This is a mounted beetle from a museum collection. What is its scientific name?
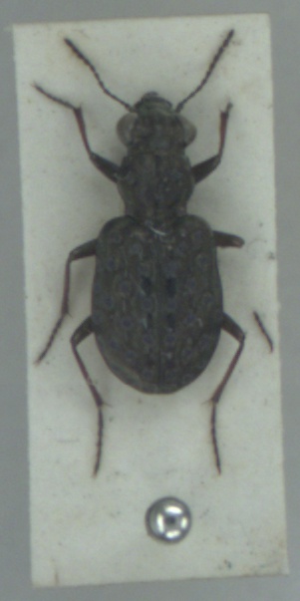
Elaphrus cupreus
